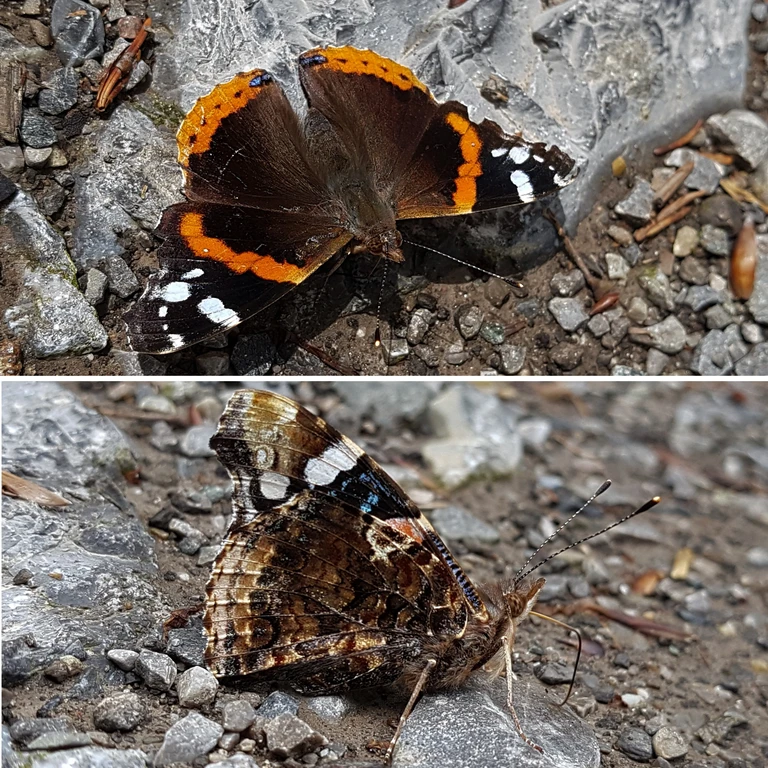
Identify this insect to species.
Vanessa atalanta
